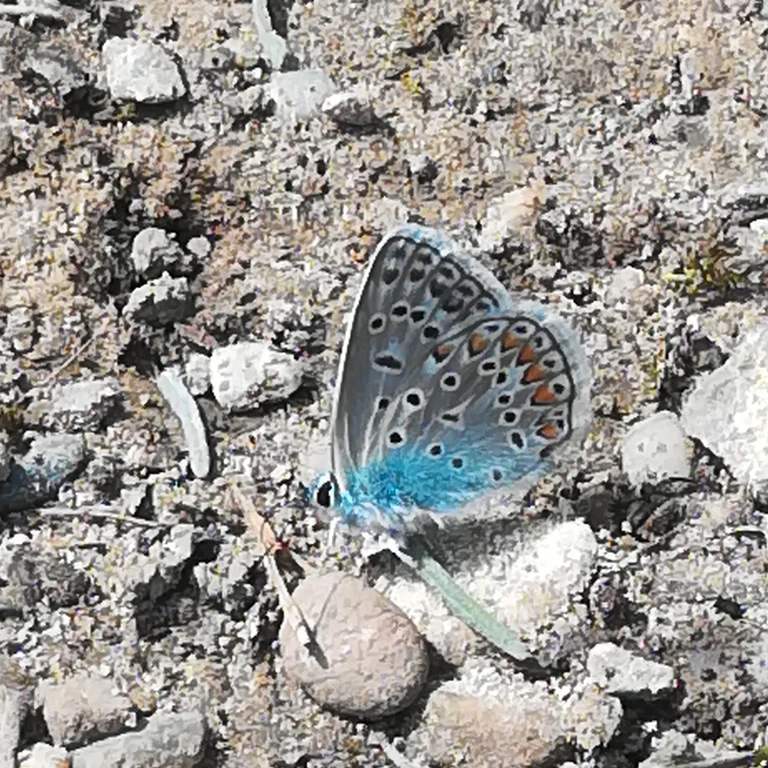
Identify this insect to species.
Polyommatus icarus
